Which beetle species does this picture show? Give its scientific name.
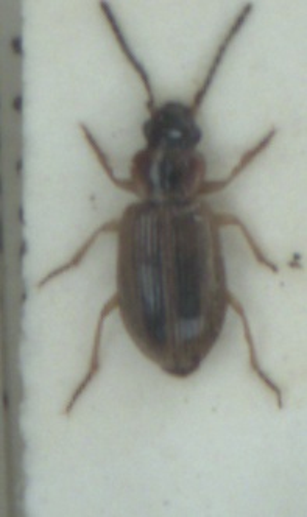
Dicheirotrichus placidus
